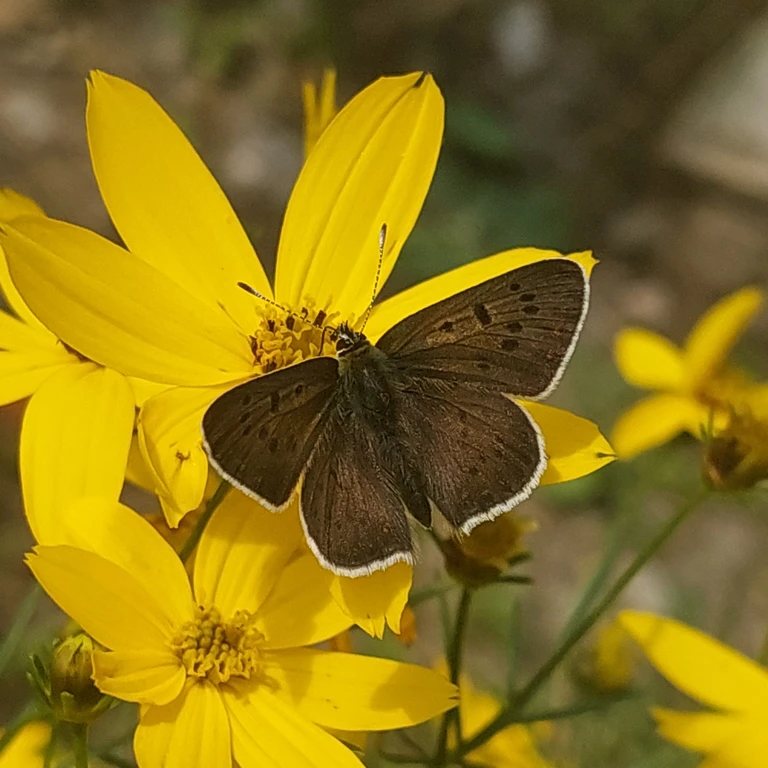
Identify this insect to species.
Lycaena tityrus (also Loweia tityrus)
